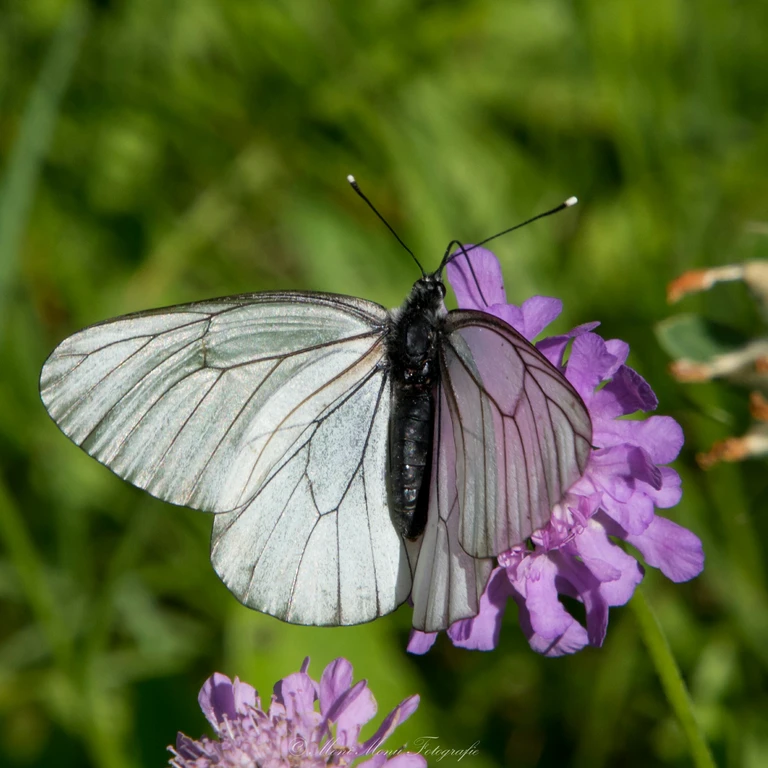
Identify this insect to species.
Aporia crataegi
